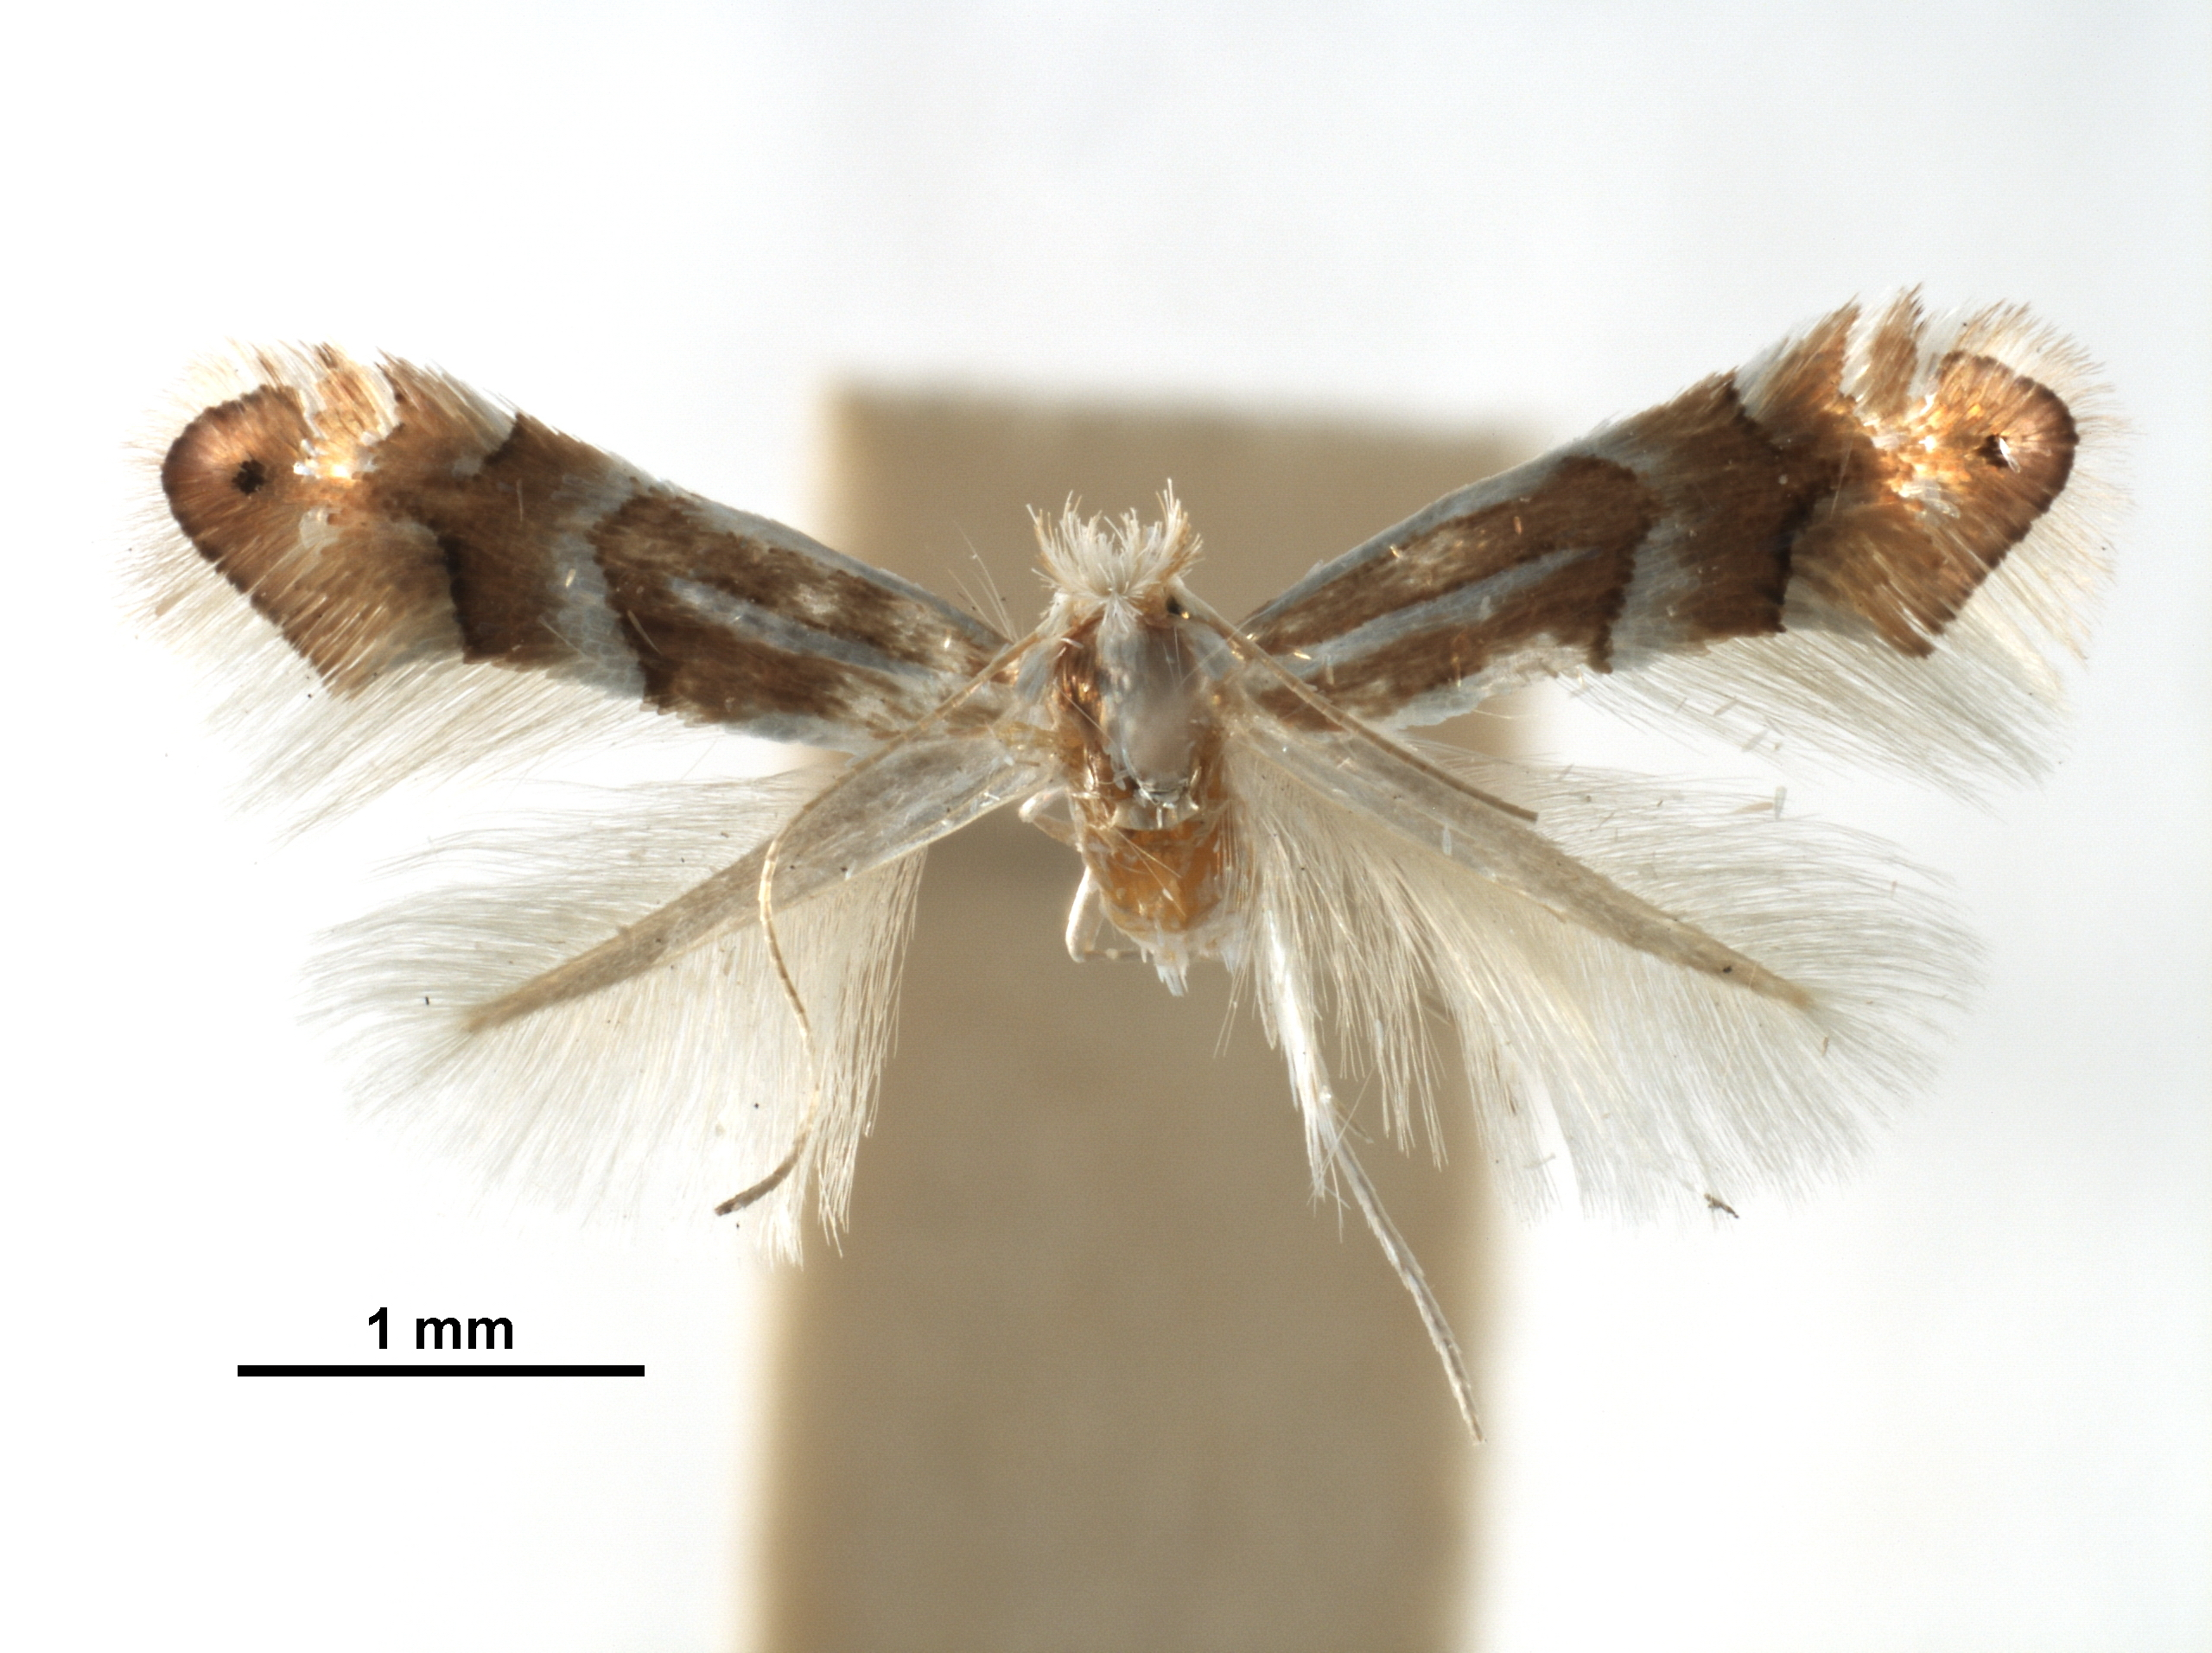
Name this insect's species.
Phyllonorycter scythrodes
